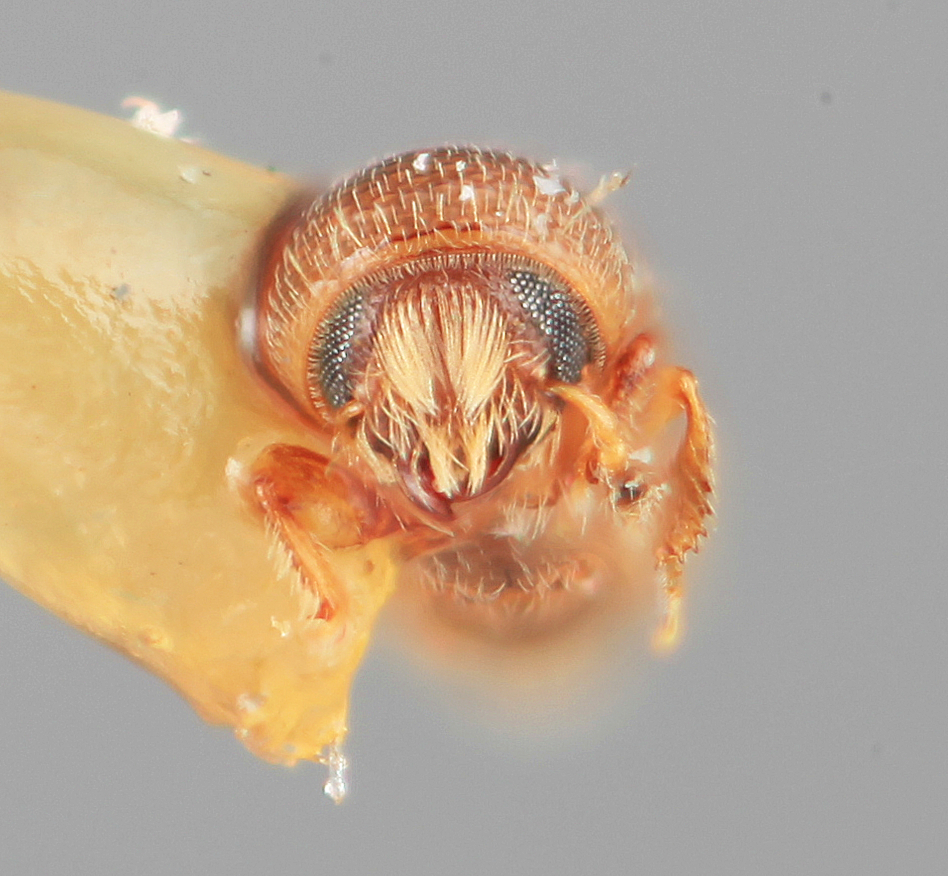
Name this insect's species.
Hexacolus tenuis (also Scolytodes tenuis)
